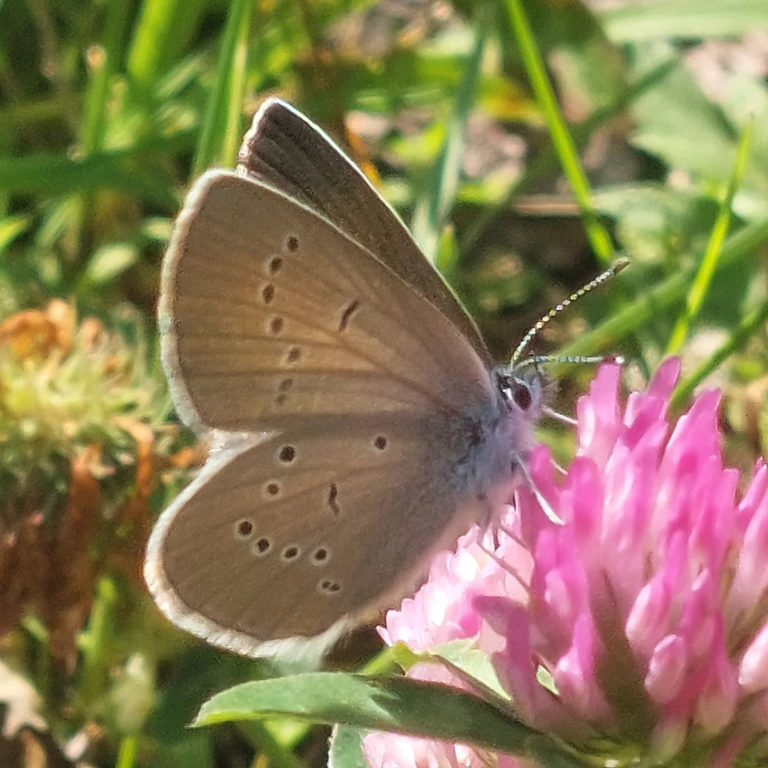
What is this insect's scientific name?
Cyaniris semiargus
